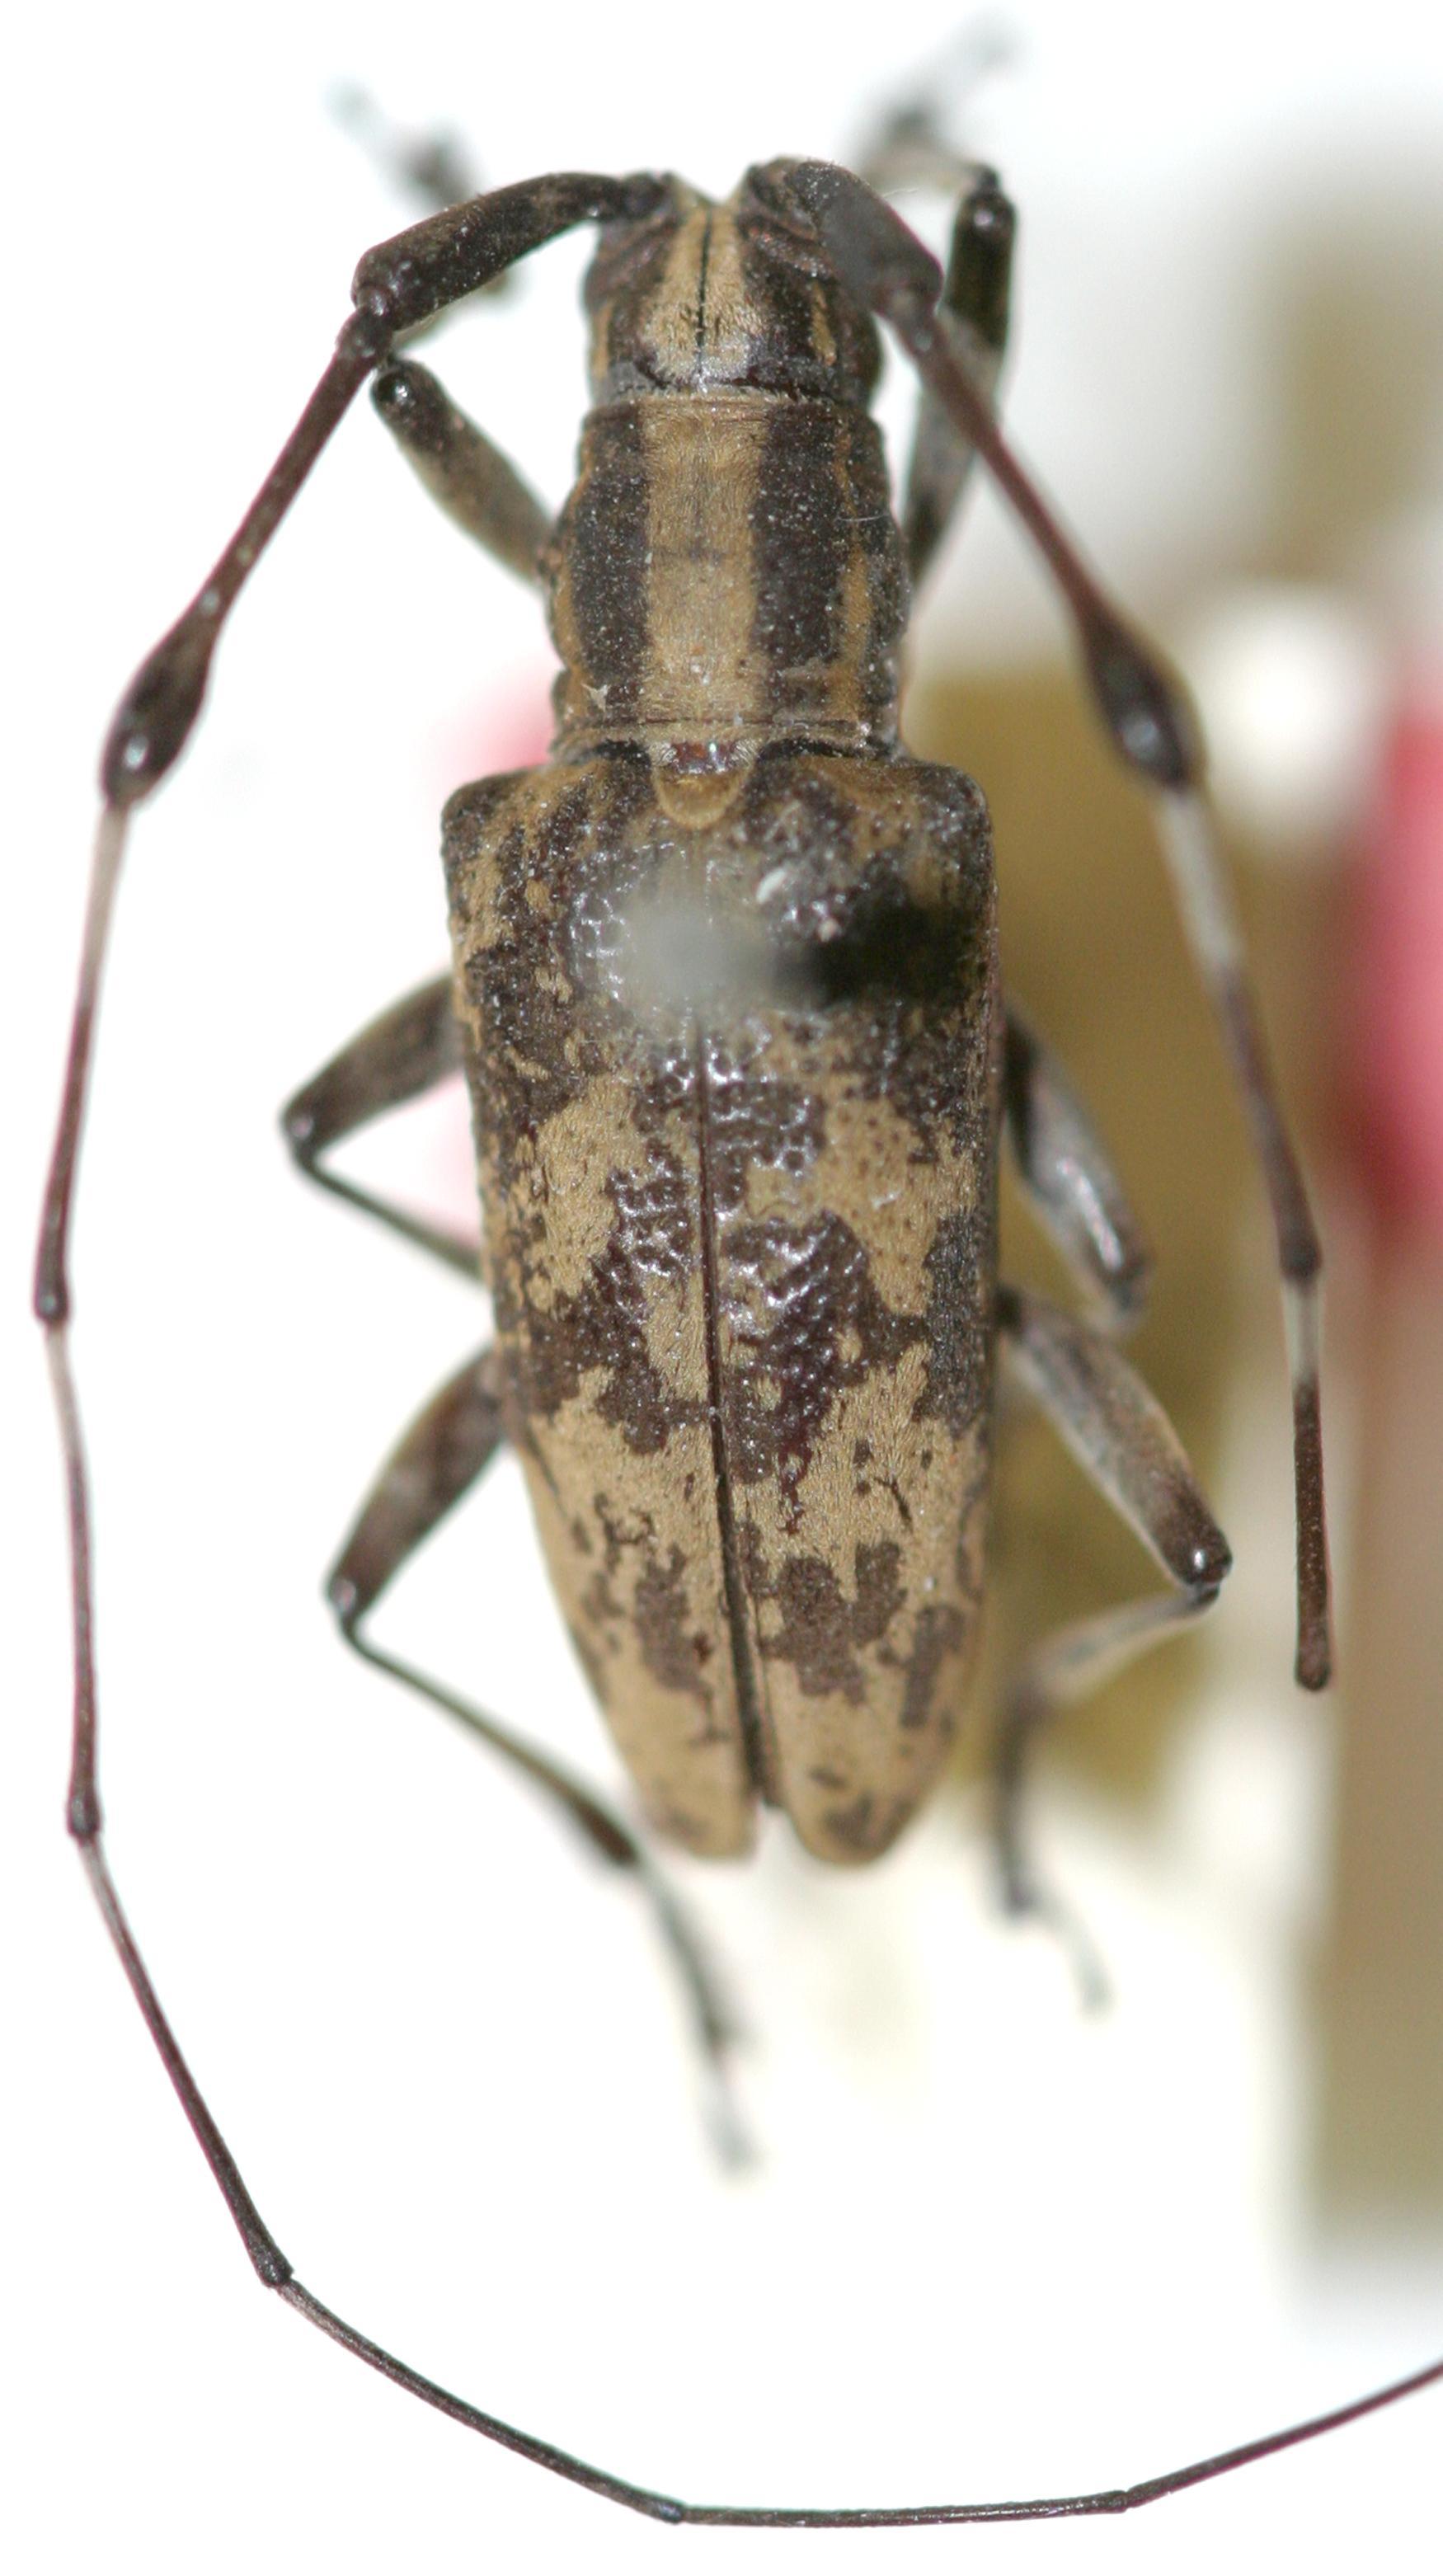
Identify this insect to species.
Nanohammus annulicornis (also Microcycos strandiella)
